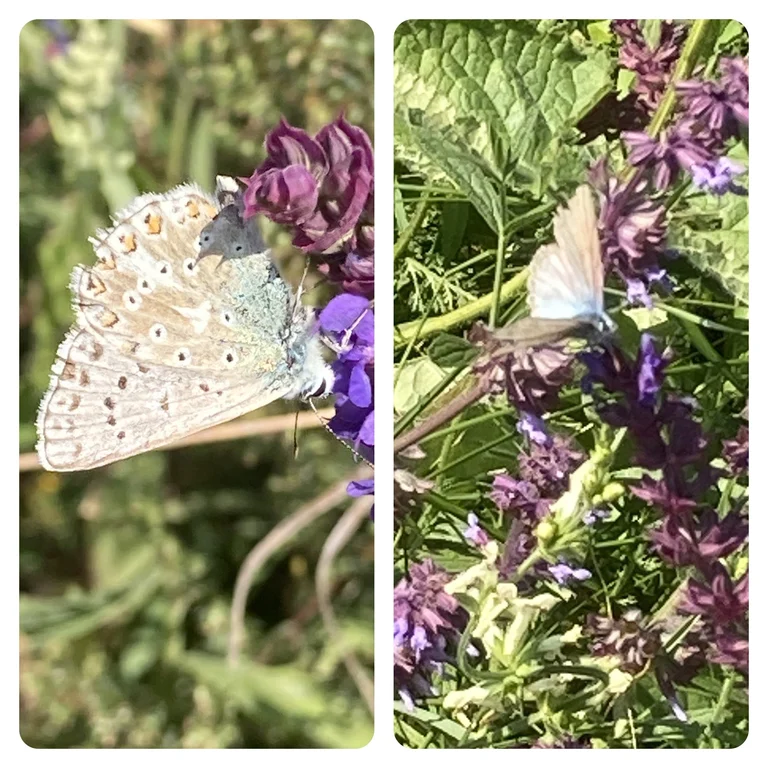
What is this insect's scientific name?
Lysandra coridon
